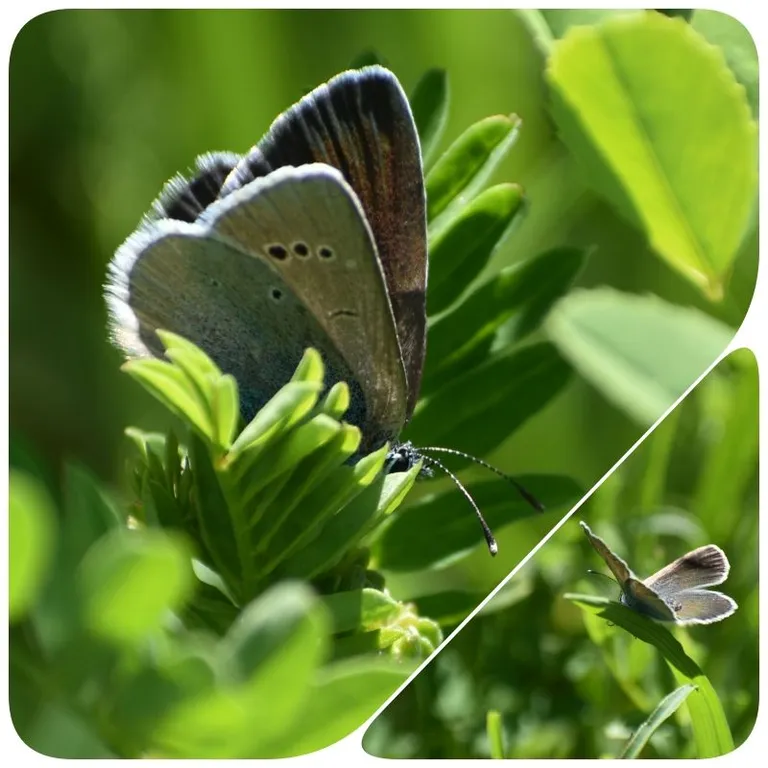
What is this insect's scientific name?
Glaucopsyche alexis
